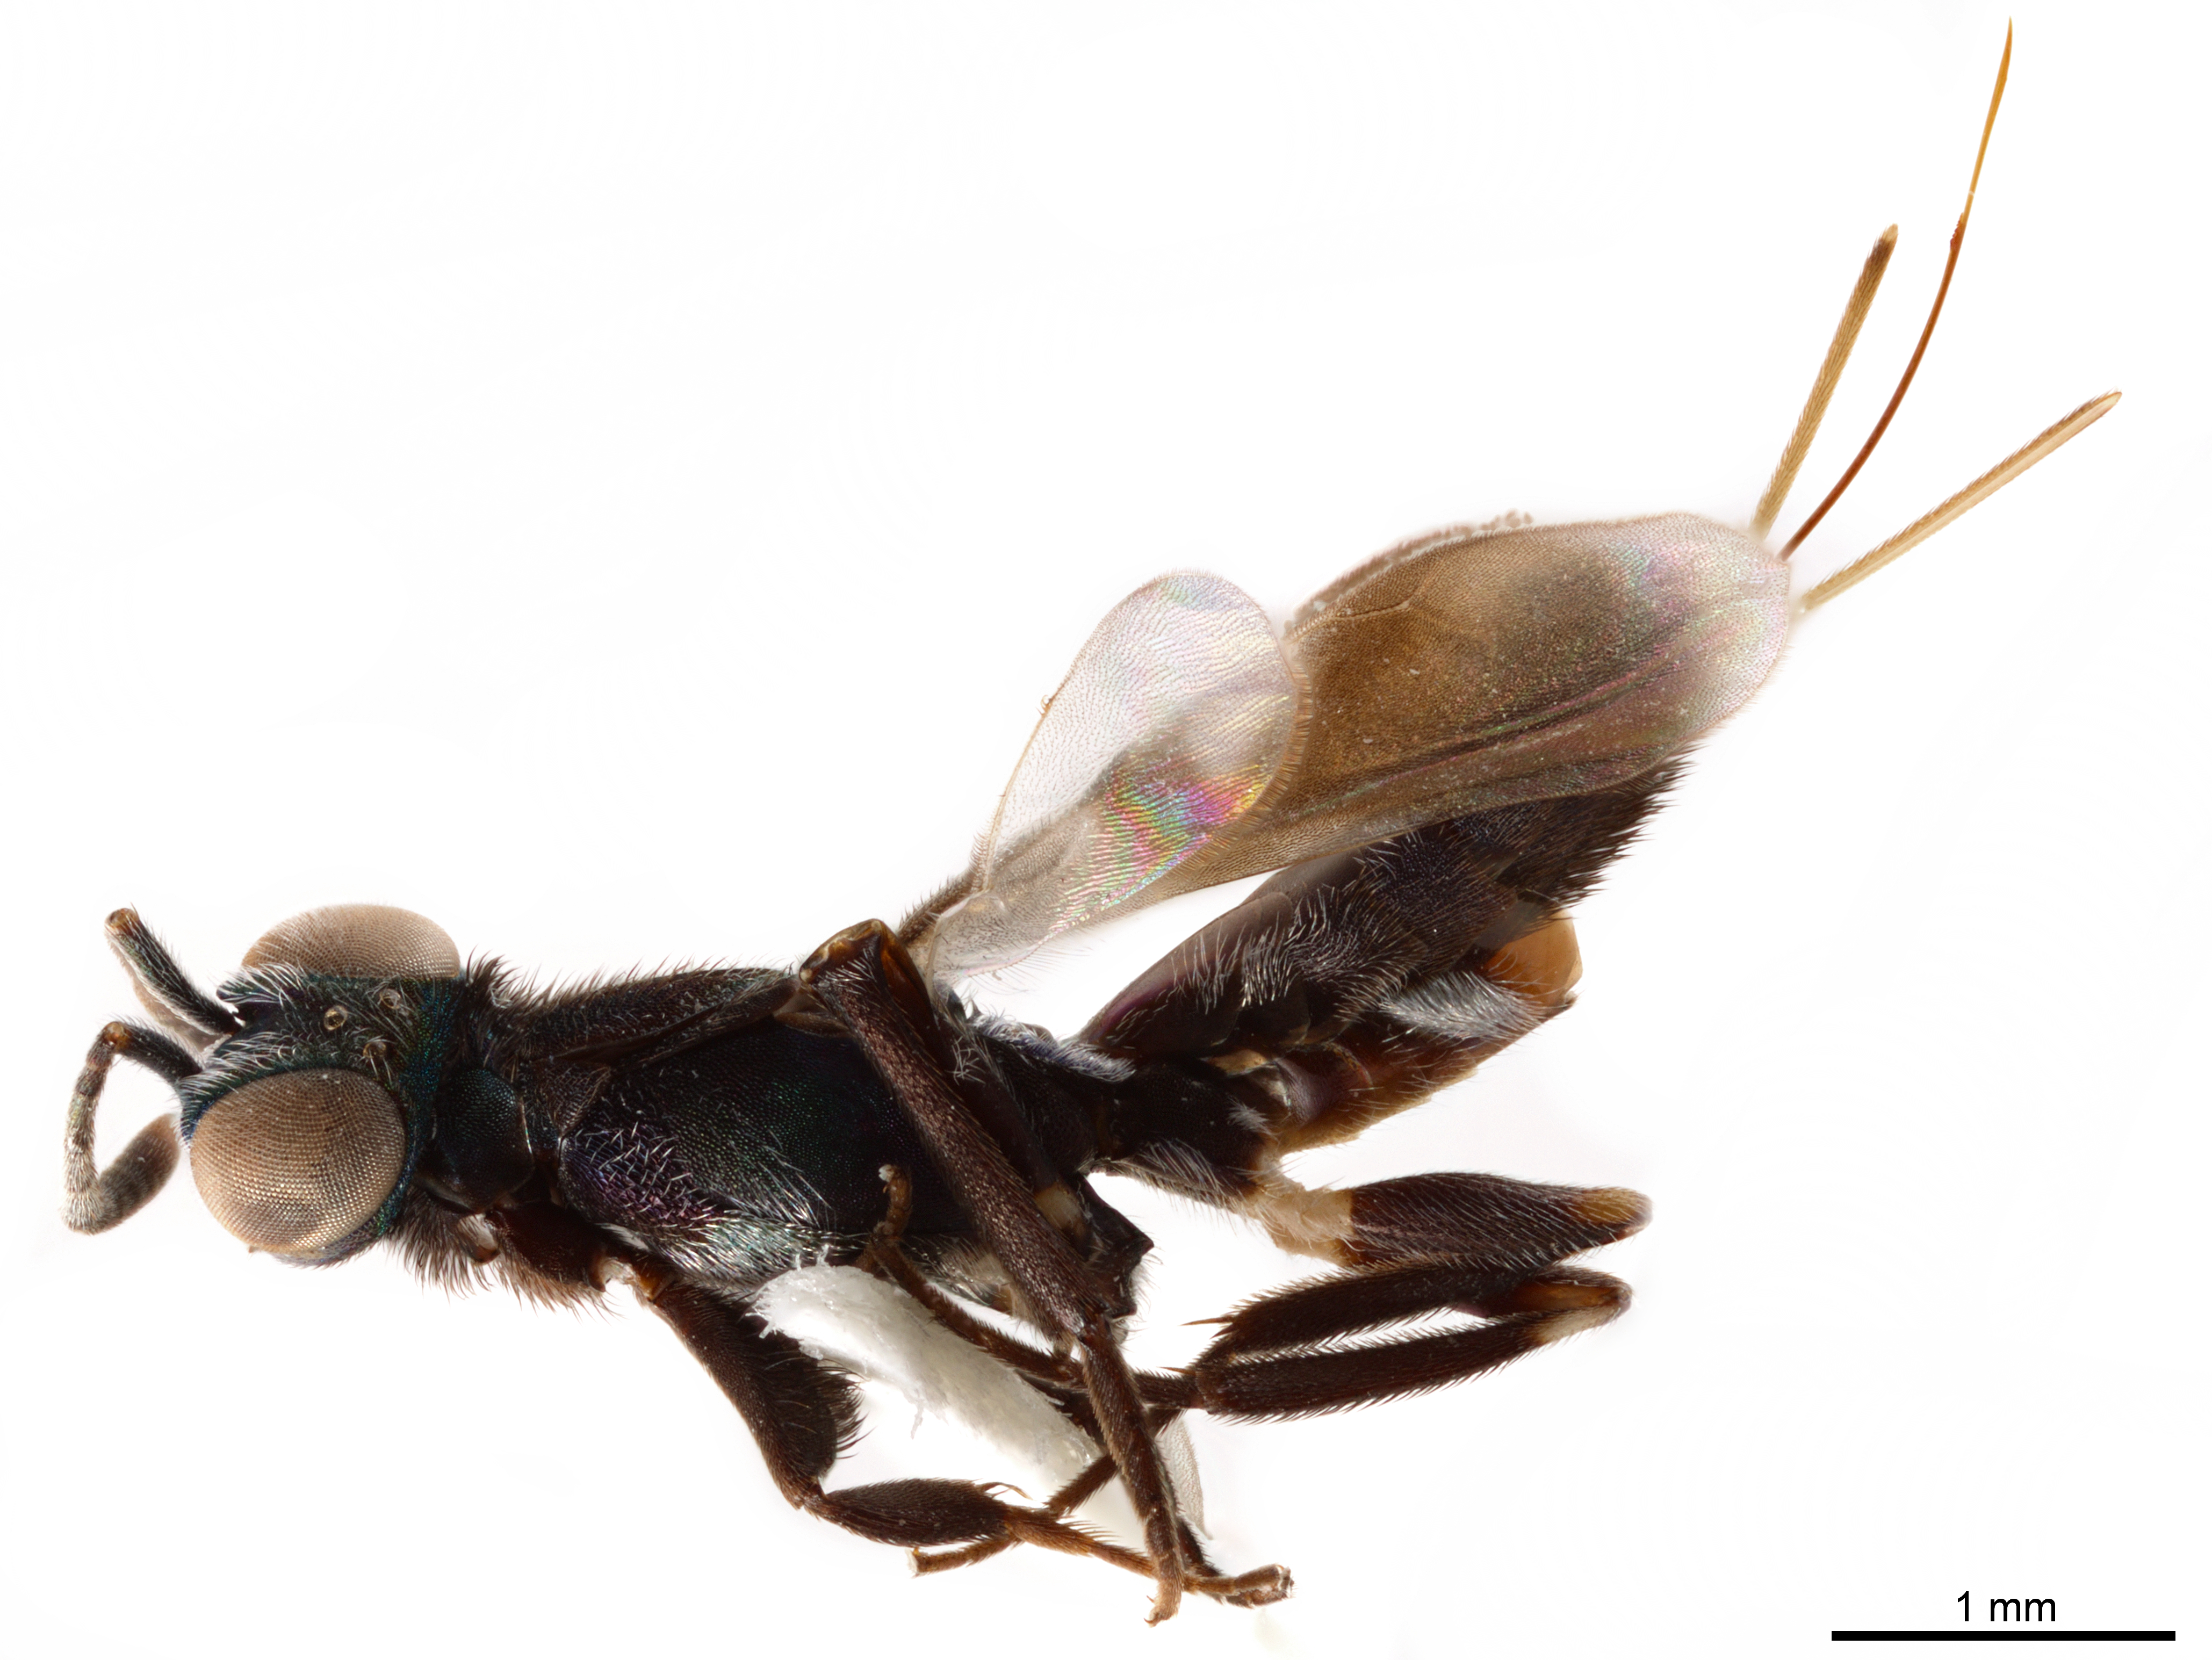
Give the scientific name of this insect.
Macreupelmus granulosus
